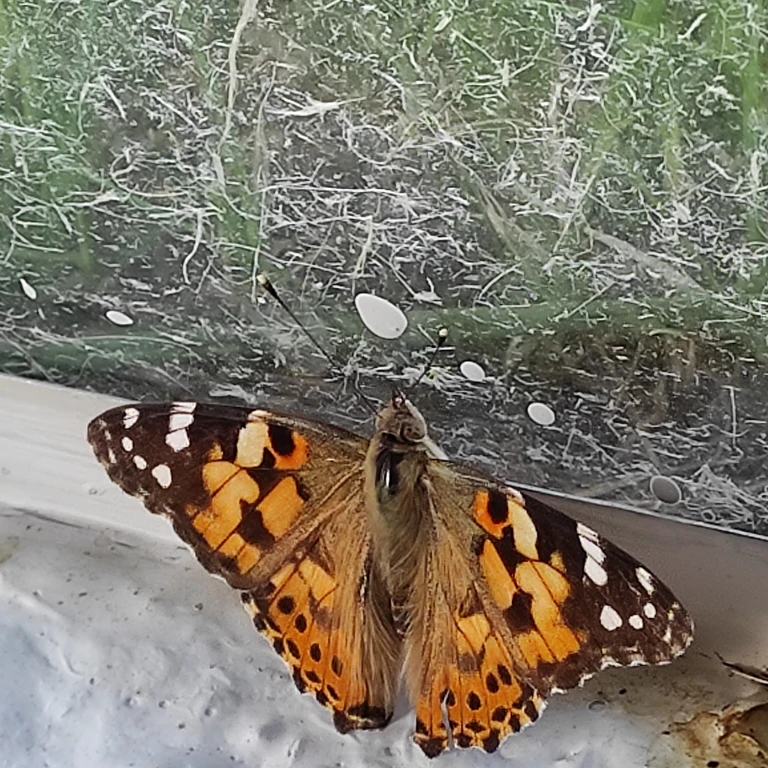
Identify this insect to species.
Vanessa cardui
